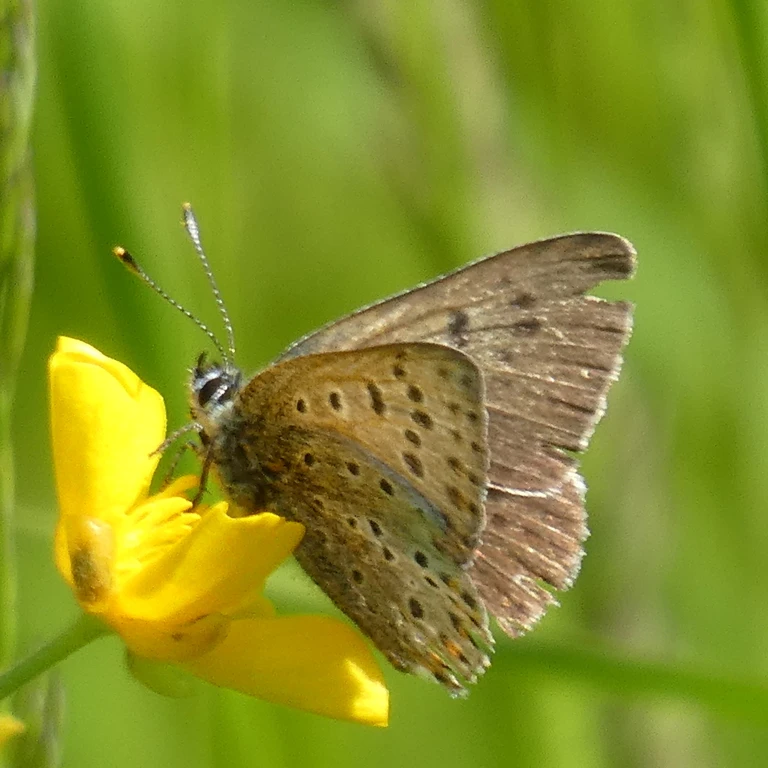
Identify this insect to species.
Lycaena tityrus (also Loweia tityrus)
